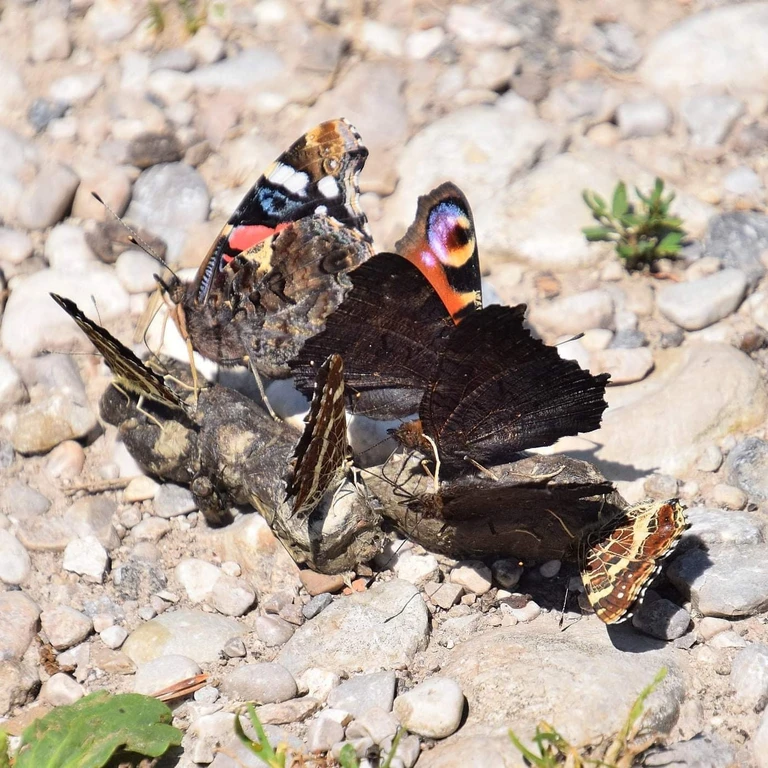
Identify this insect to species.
Araschnia levana
